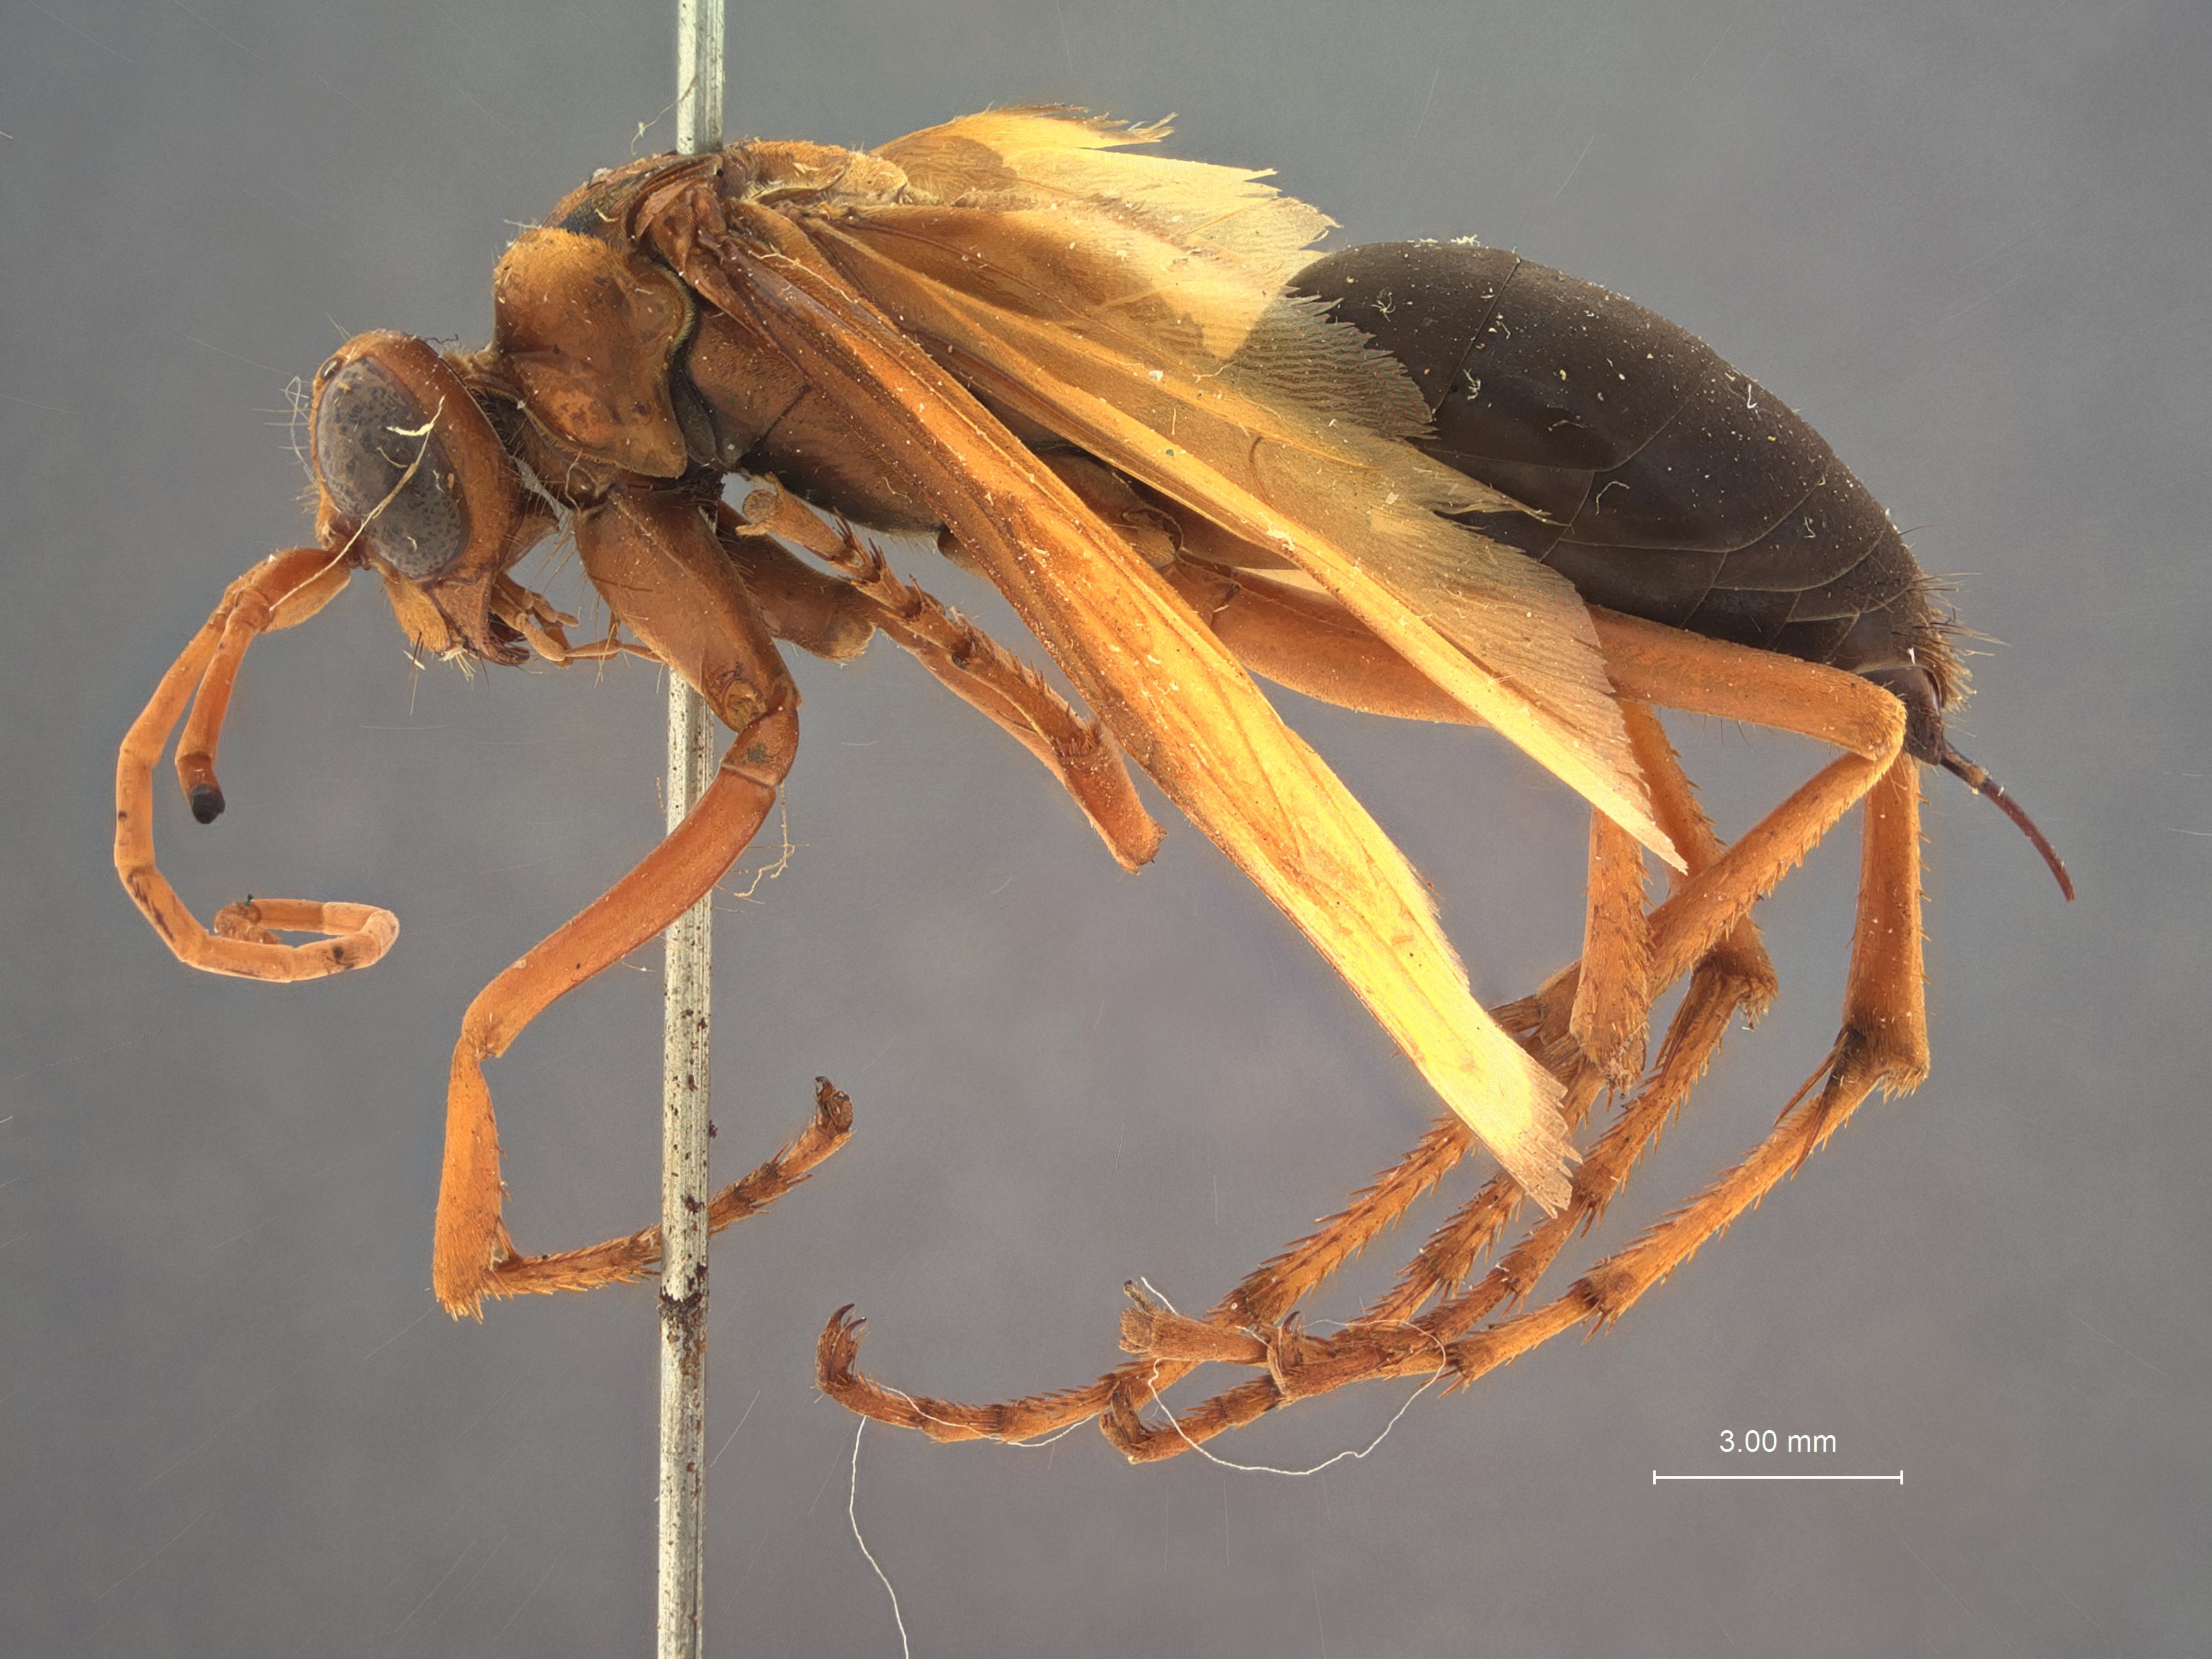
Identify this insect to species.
Hemipepsis bakeri
